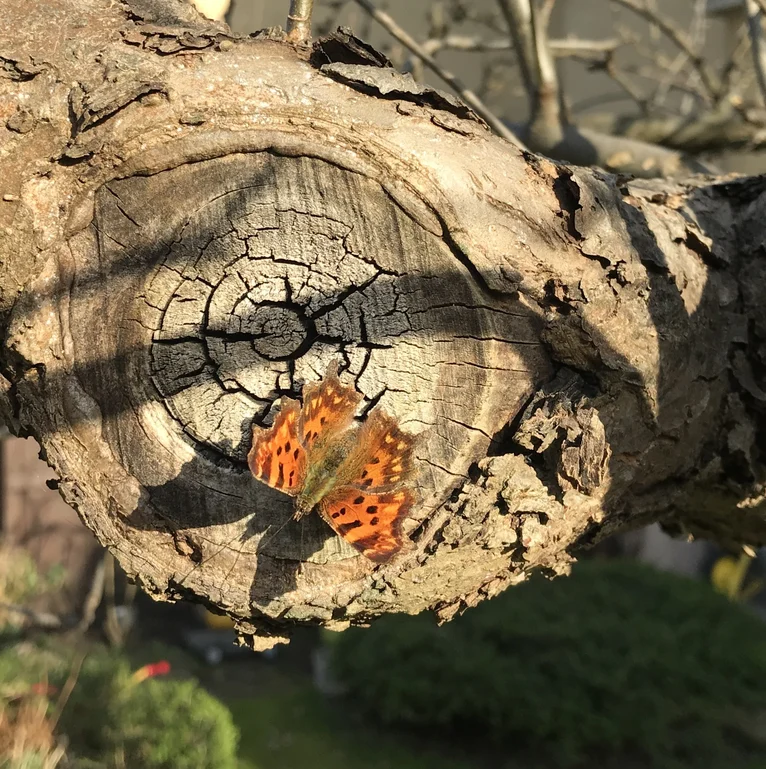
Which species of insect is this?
Polygonia c-album
